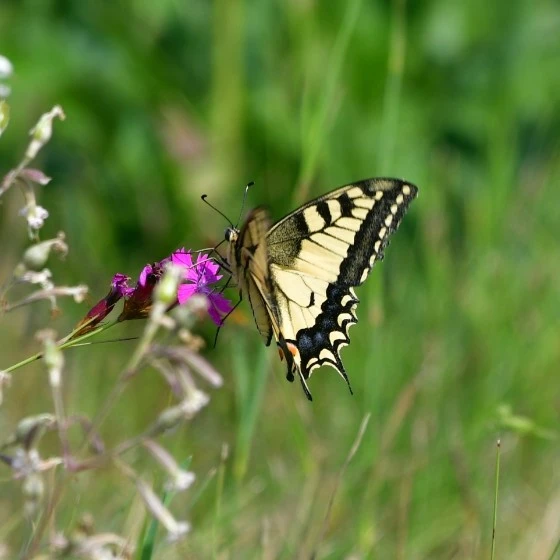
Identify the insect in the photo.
Papilio machaon
